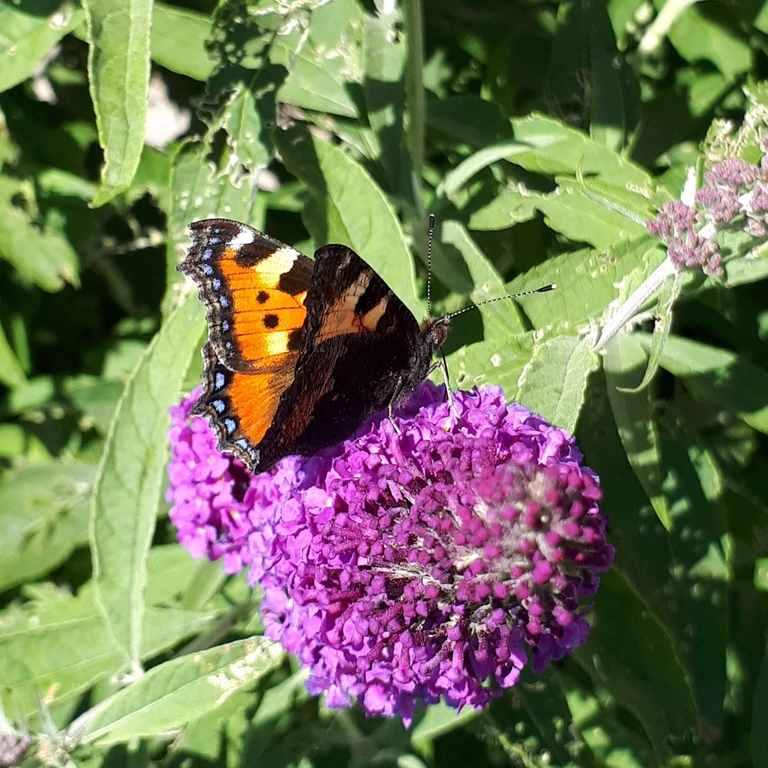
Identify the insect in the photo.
Aglais urticae
